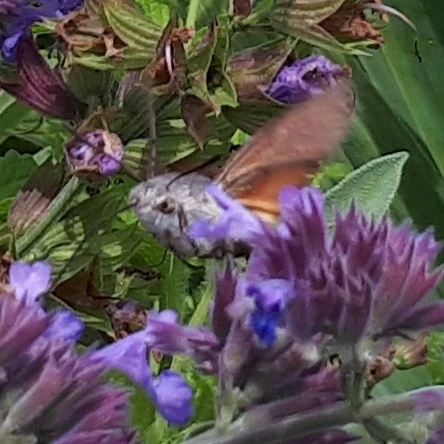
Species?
Macroglossum stellatarum
